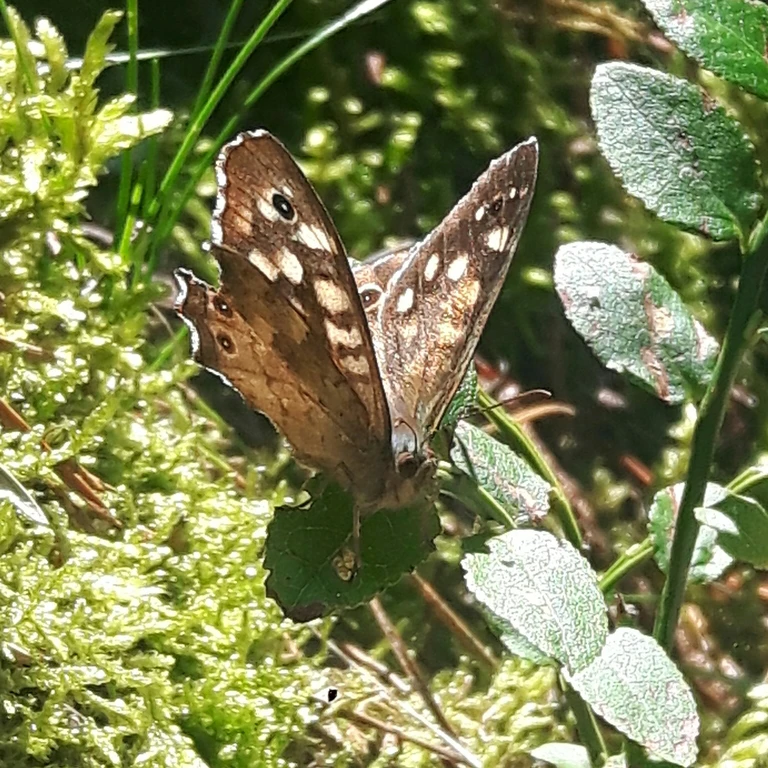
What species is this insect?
Pararge aegeria
